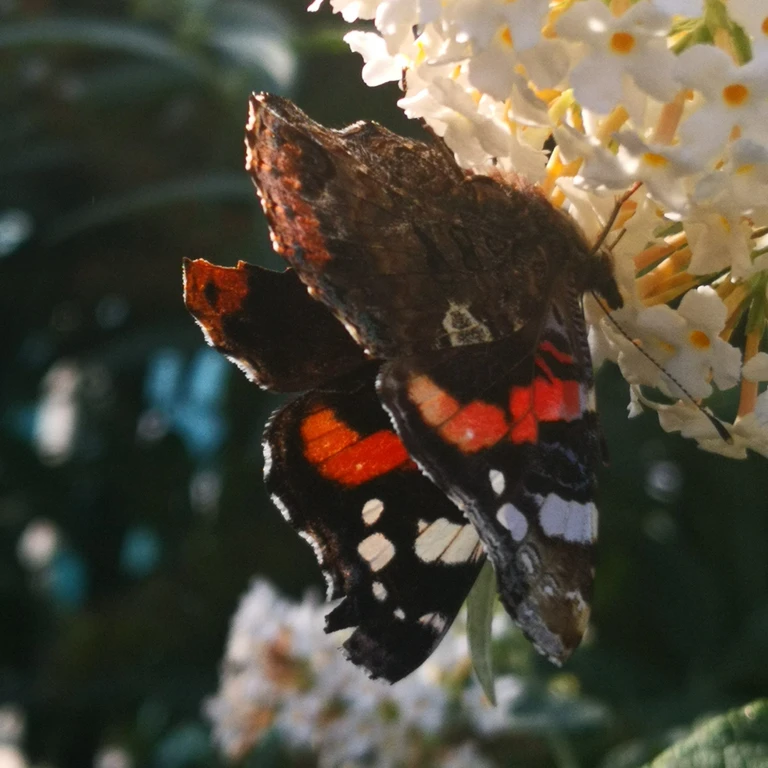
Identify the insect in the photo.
Vanessa atalanta
